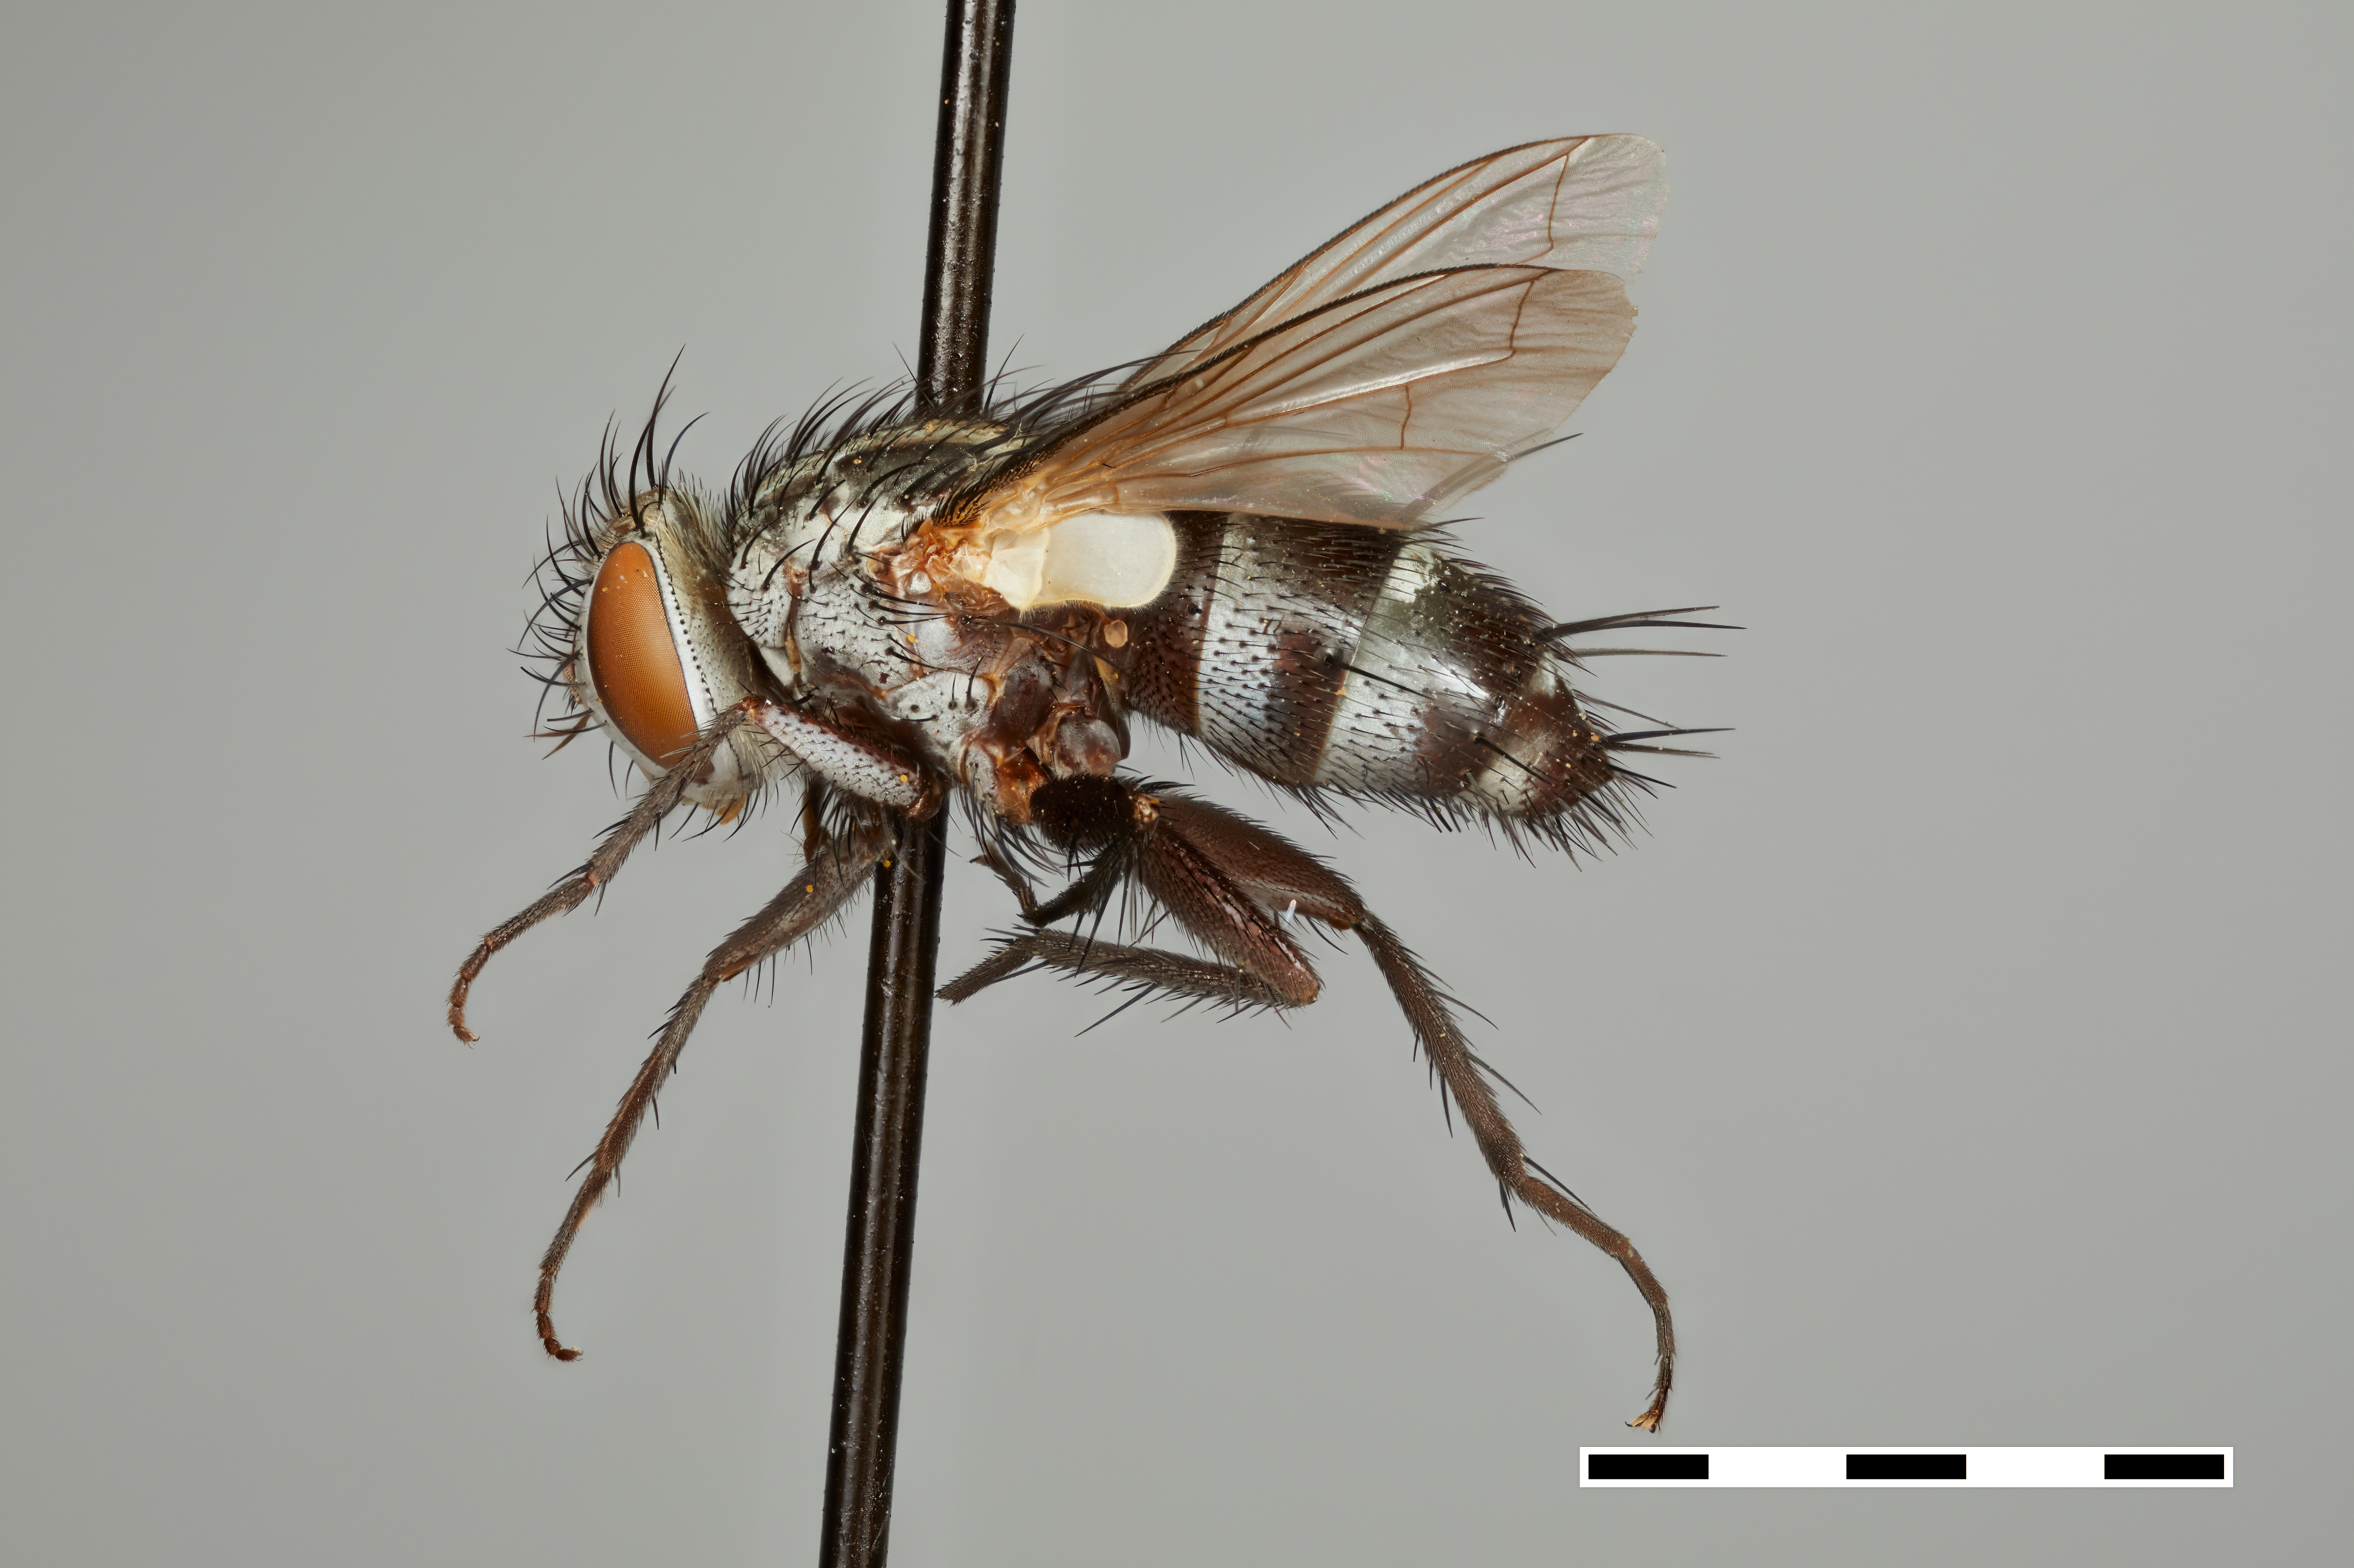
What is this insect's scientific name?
Aravaipa atrophopoda
